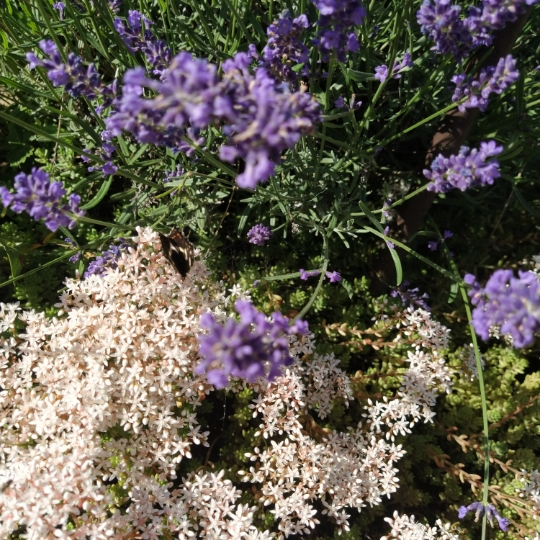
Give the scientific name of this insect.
Araschnia levana
